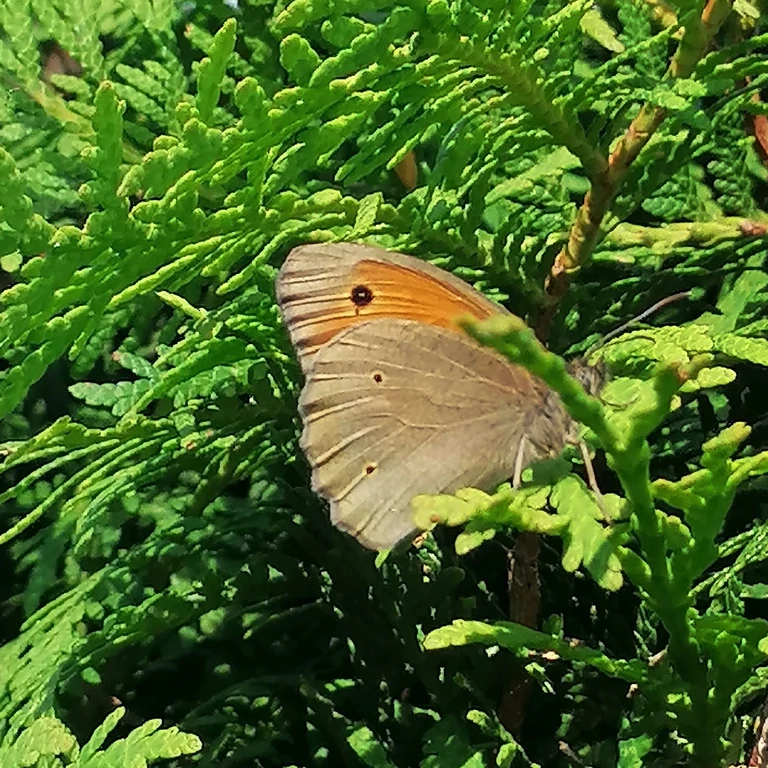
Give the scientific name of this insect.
Maniola jurtina
